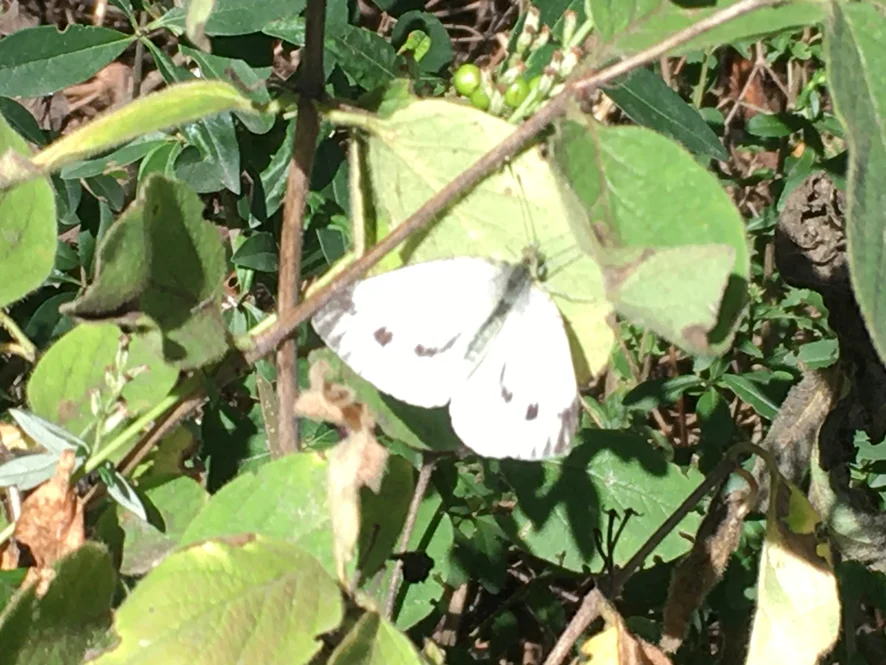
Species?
Pieris napi
